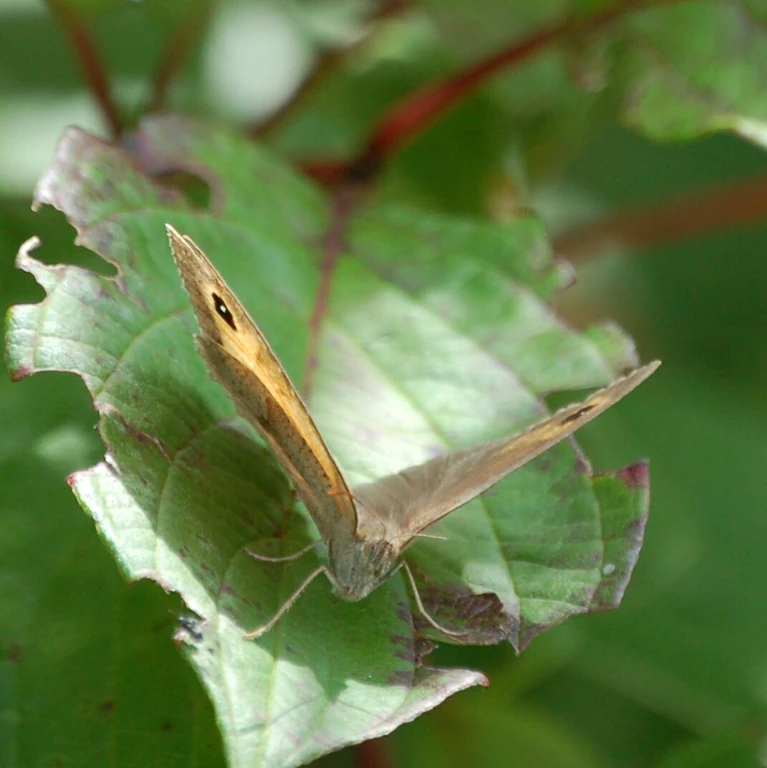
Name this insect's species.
Maniola jurtina
